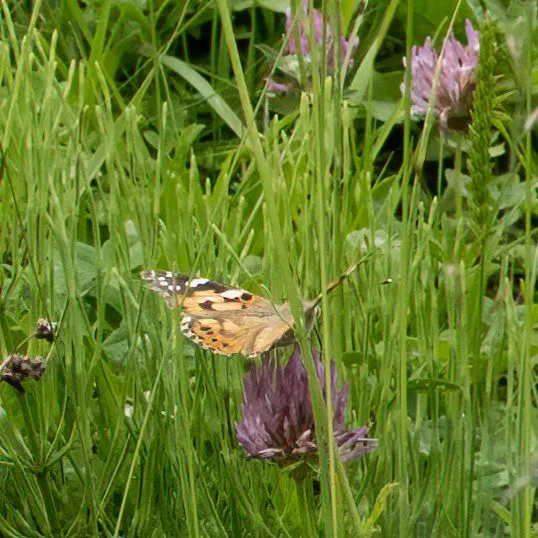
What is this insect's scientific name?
Vanessa cardui
